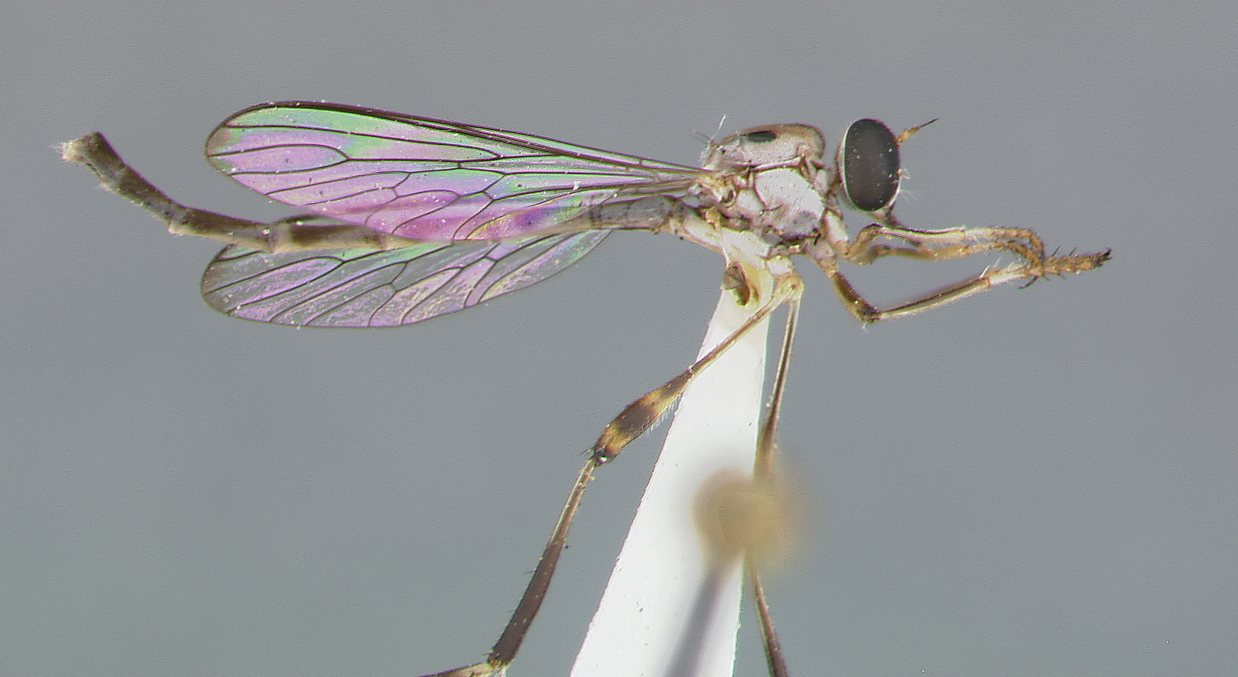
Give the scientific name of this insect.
Leptogaster martini
